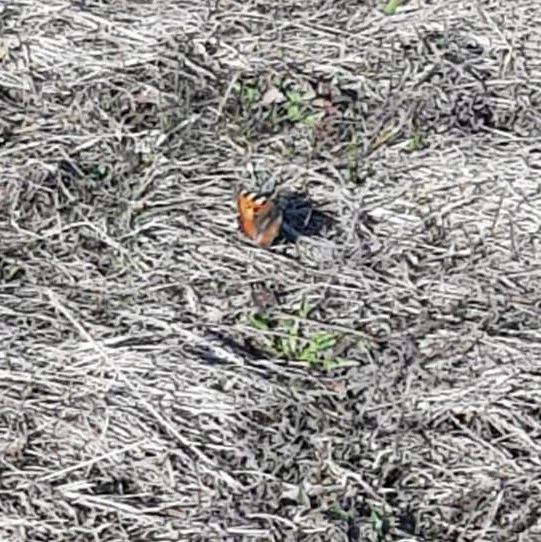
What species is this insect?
Aglais urticae
